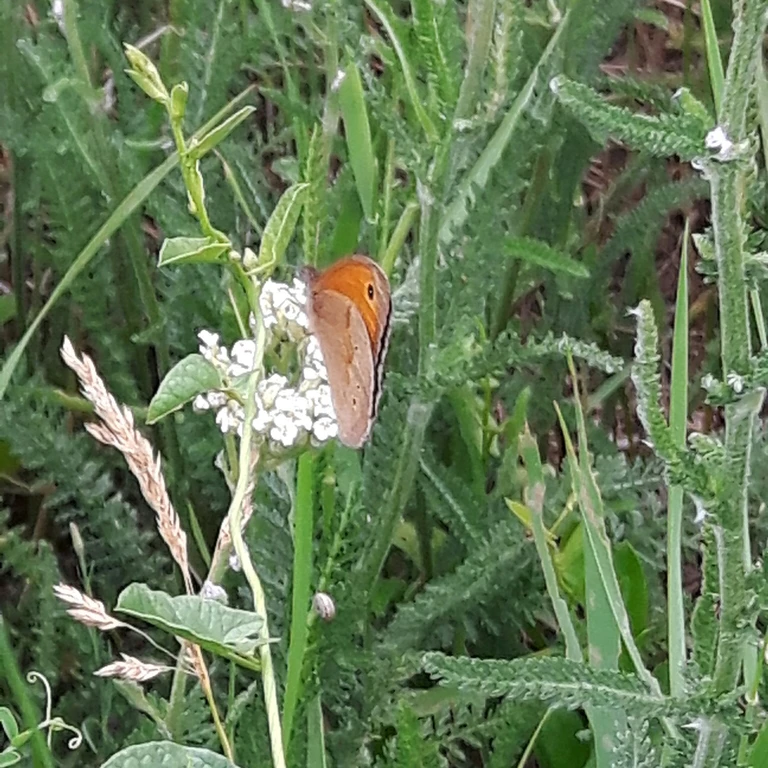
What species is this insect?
Maniola jurtina
